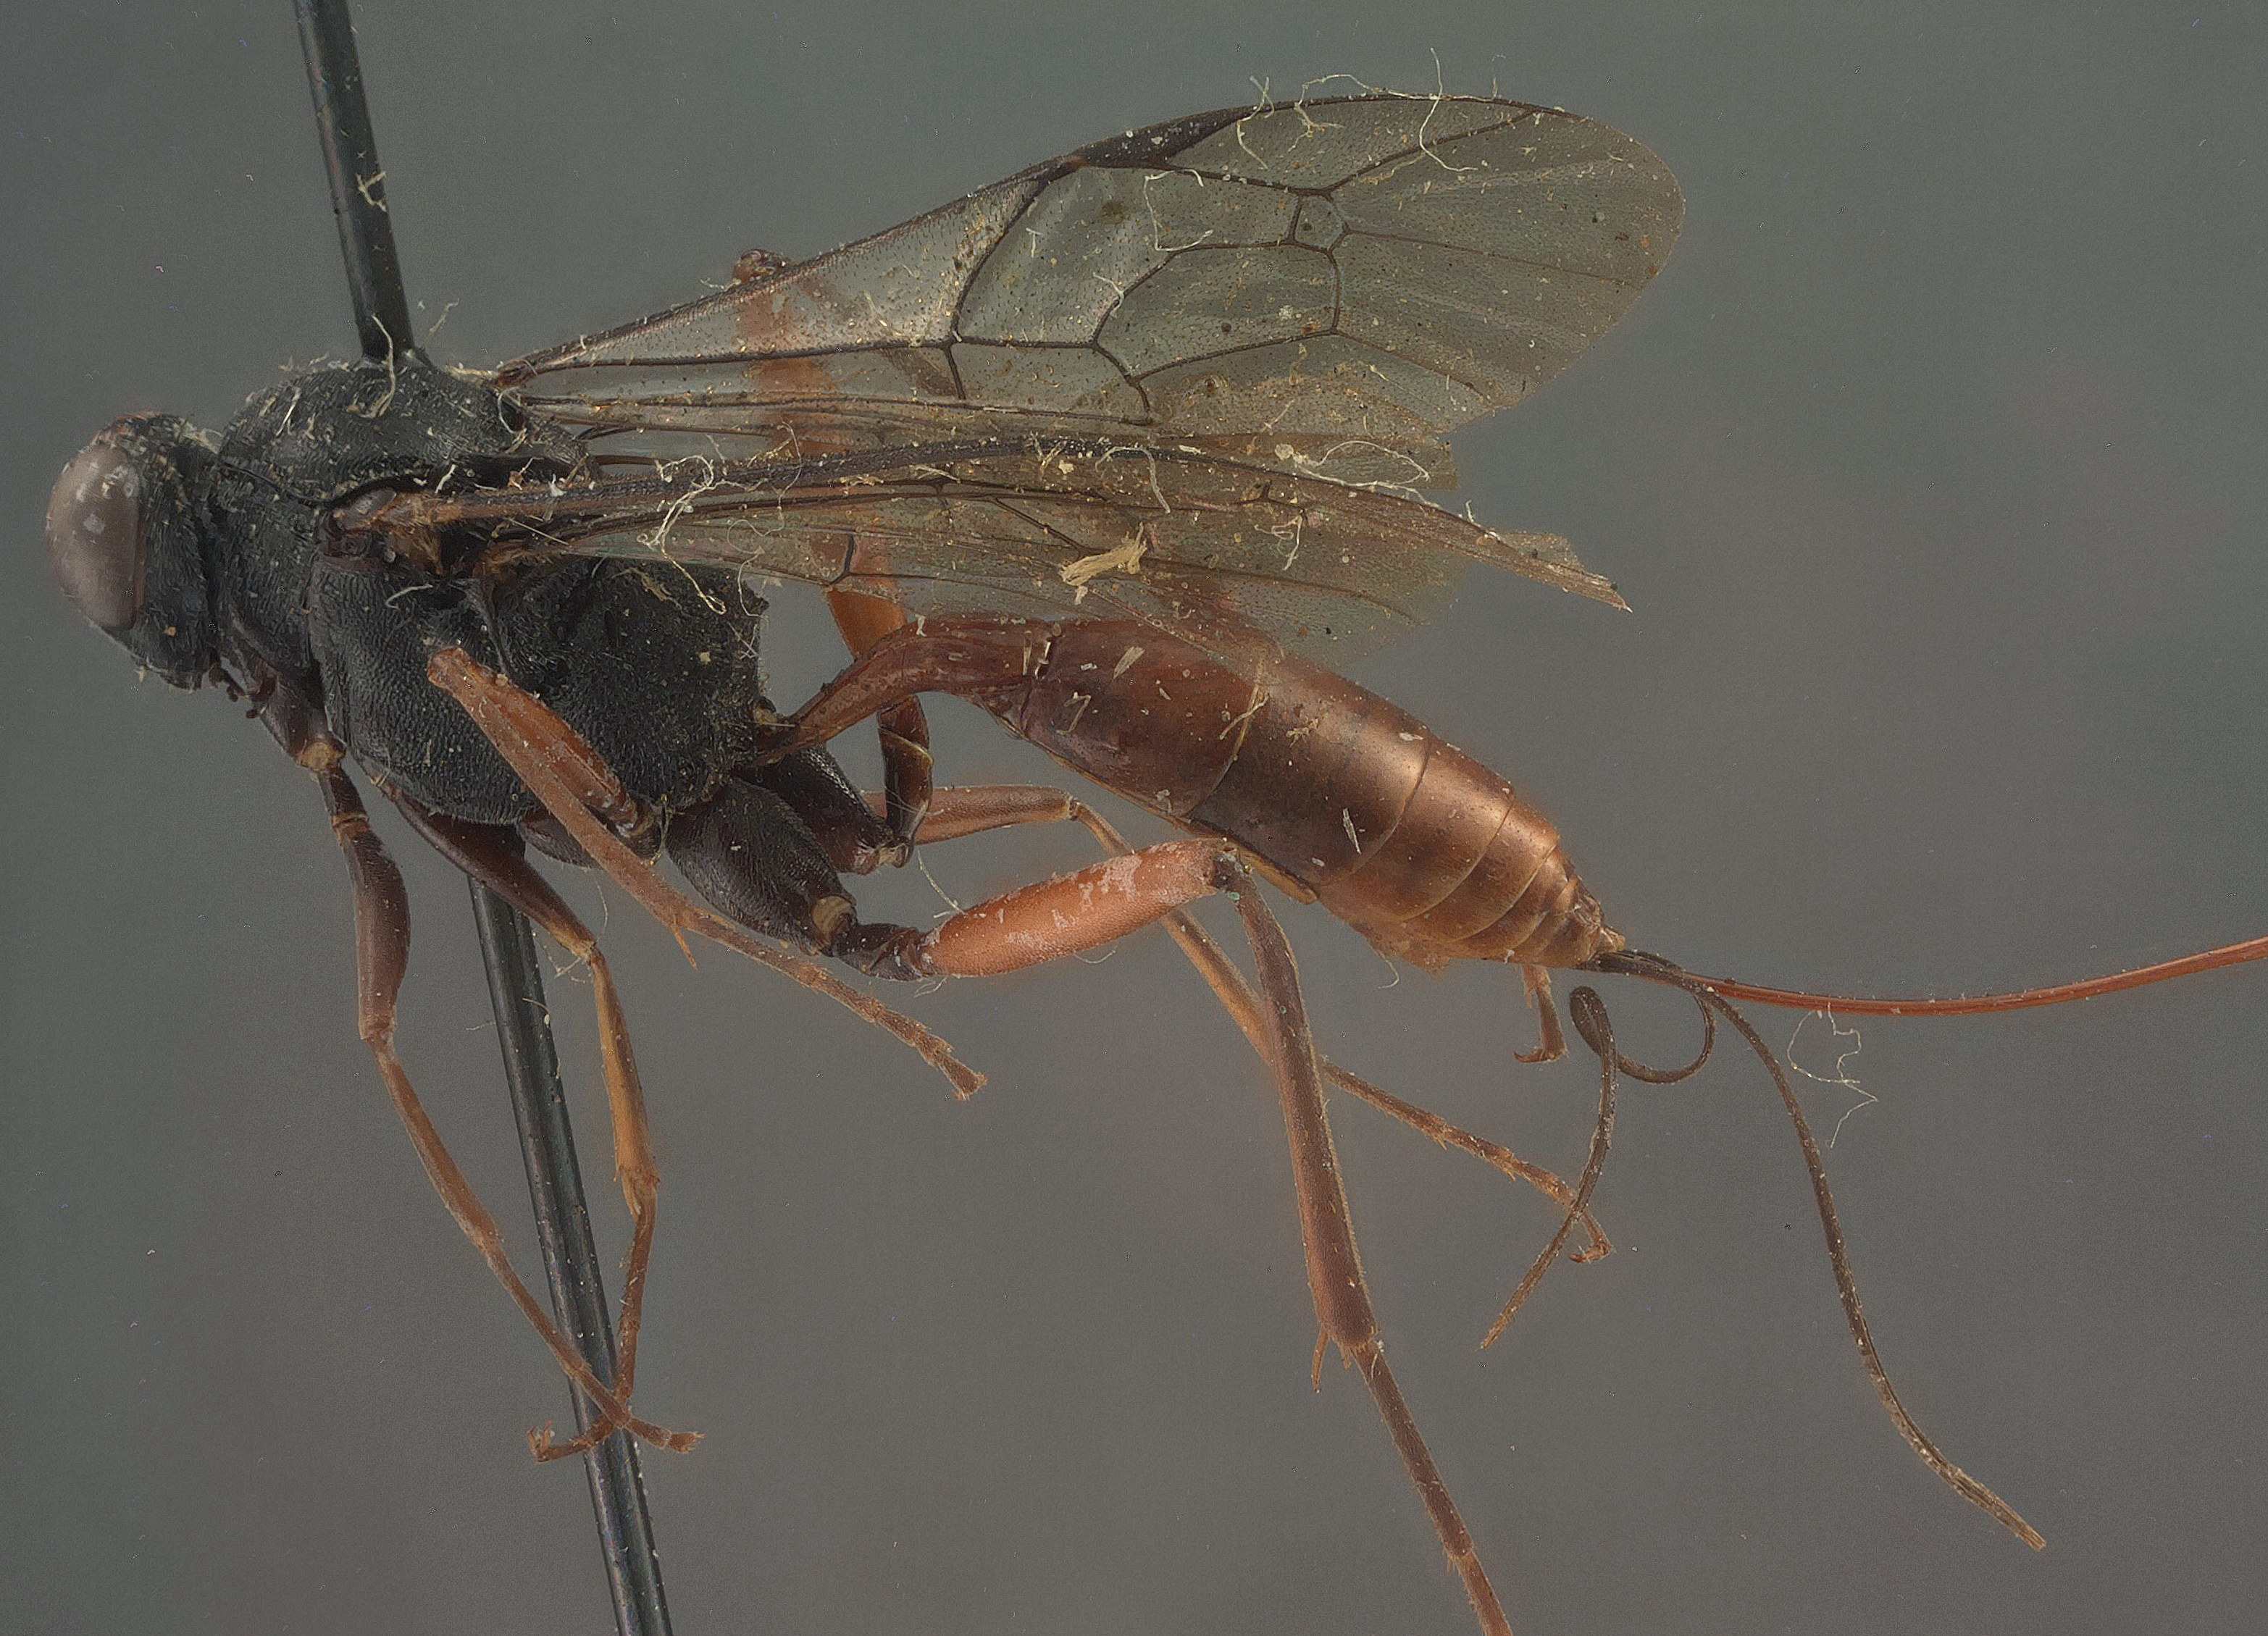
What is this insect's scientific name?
Cryptus recurvatus
